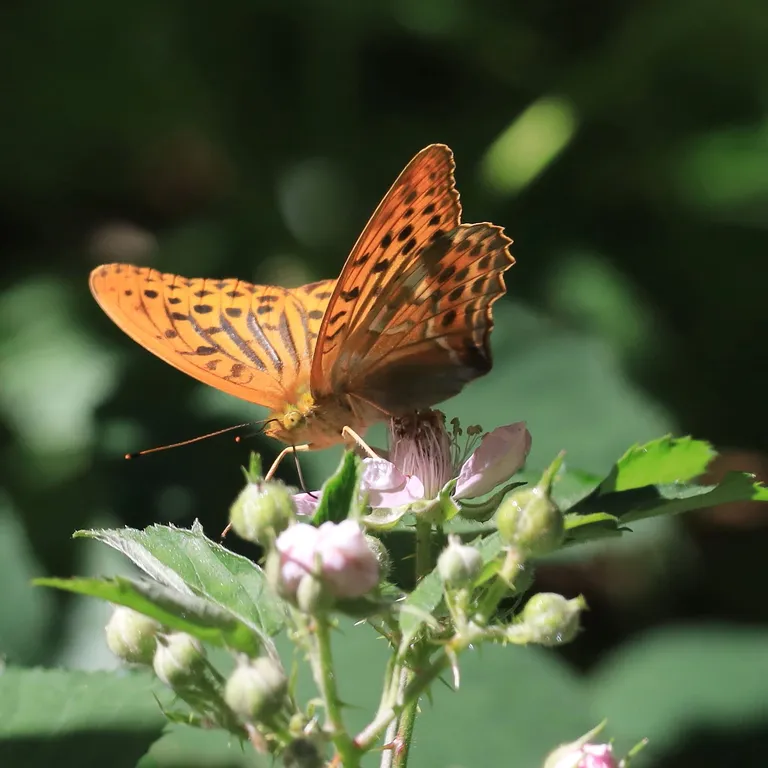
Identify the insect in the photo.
Argynnis paphia
